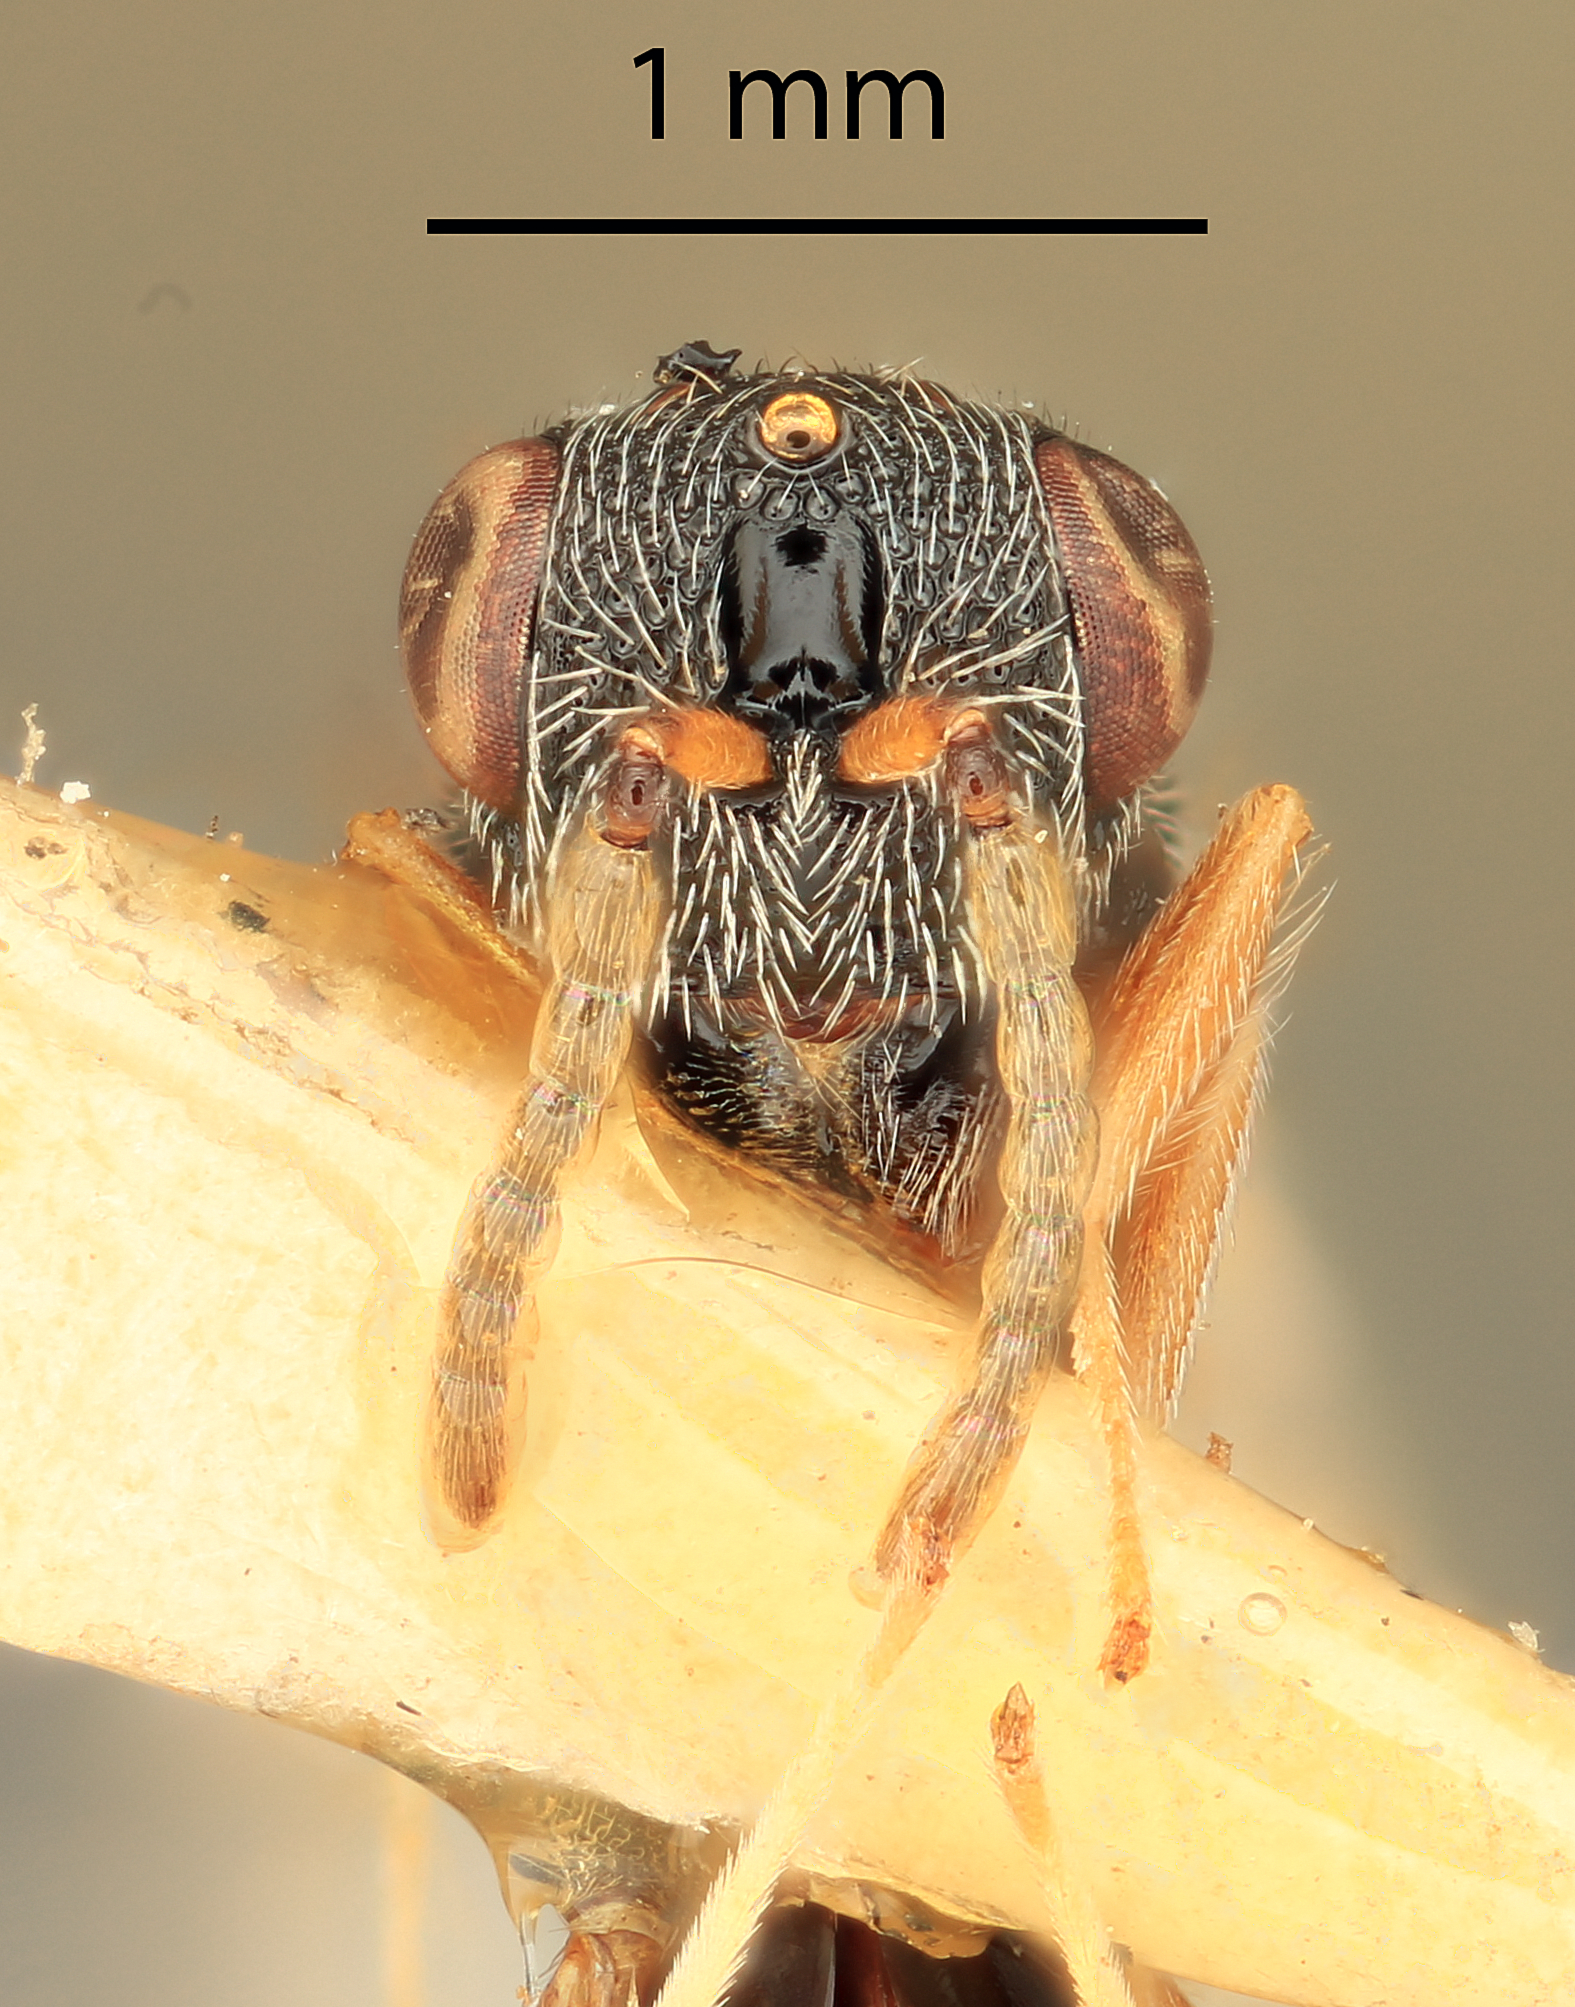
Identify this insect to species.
Eurytoma mali
